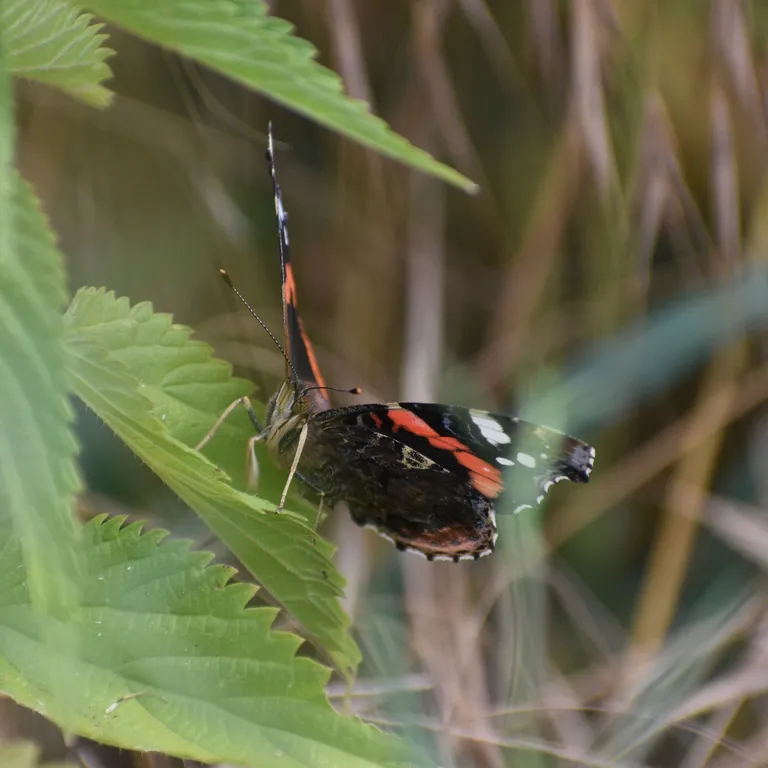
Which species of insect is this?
Vanessa atalanta
